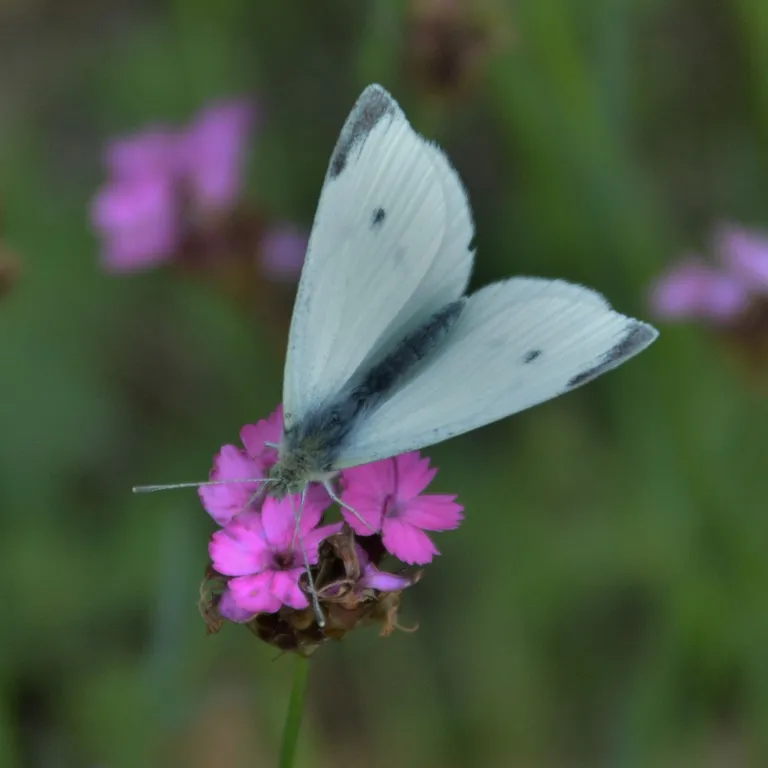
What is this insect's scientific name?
Pieris rapae
